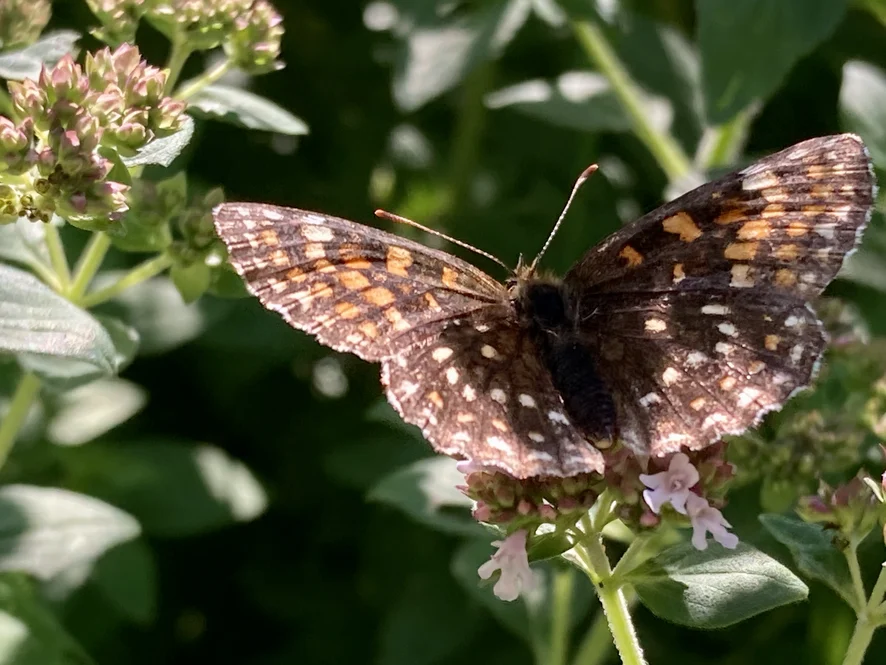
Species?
Melitaea diamina
